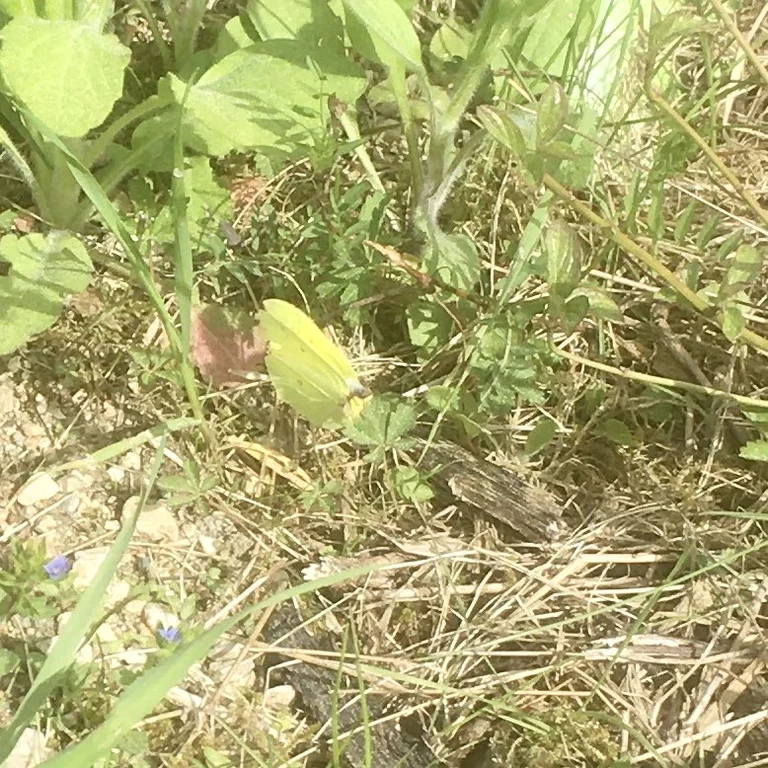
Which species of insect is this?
Gonepteryx rhamni
